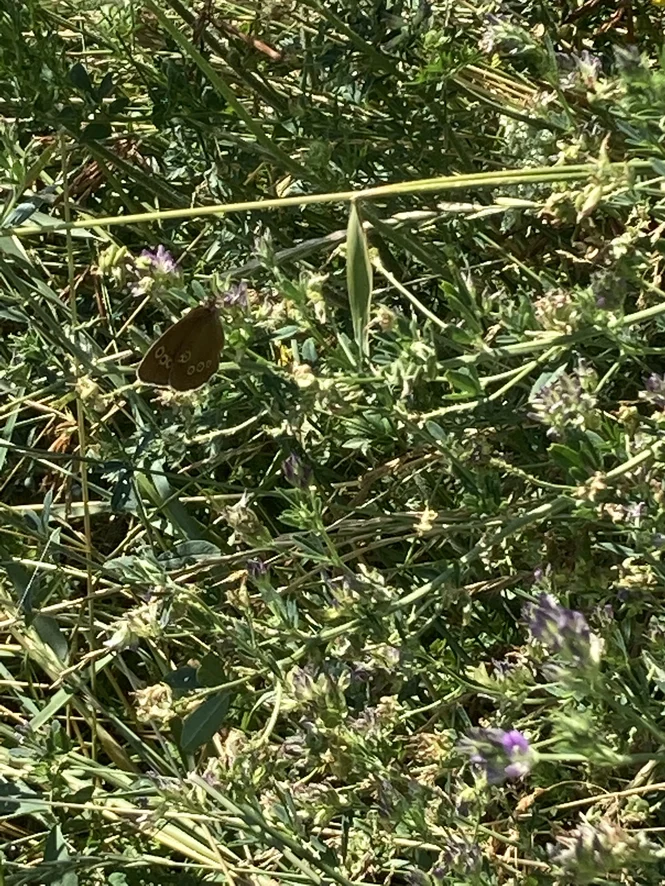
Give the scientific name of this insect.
Aphantopus hyperantus
